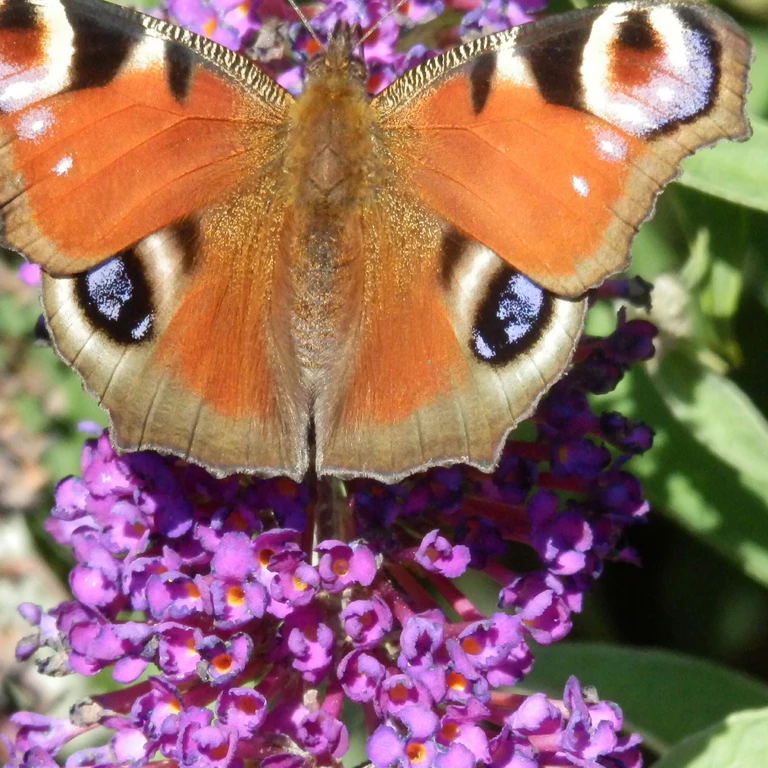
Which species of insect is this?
Aglais io
